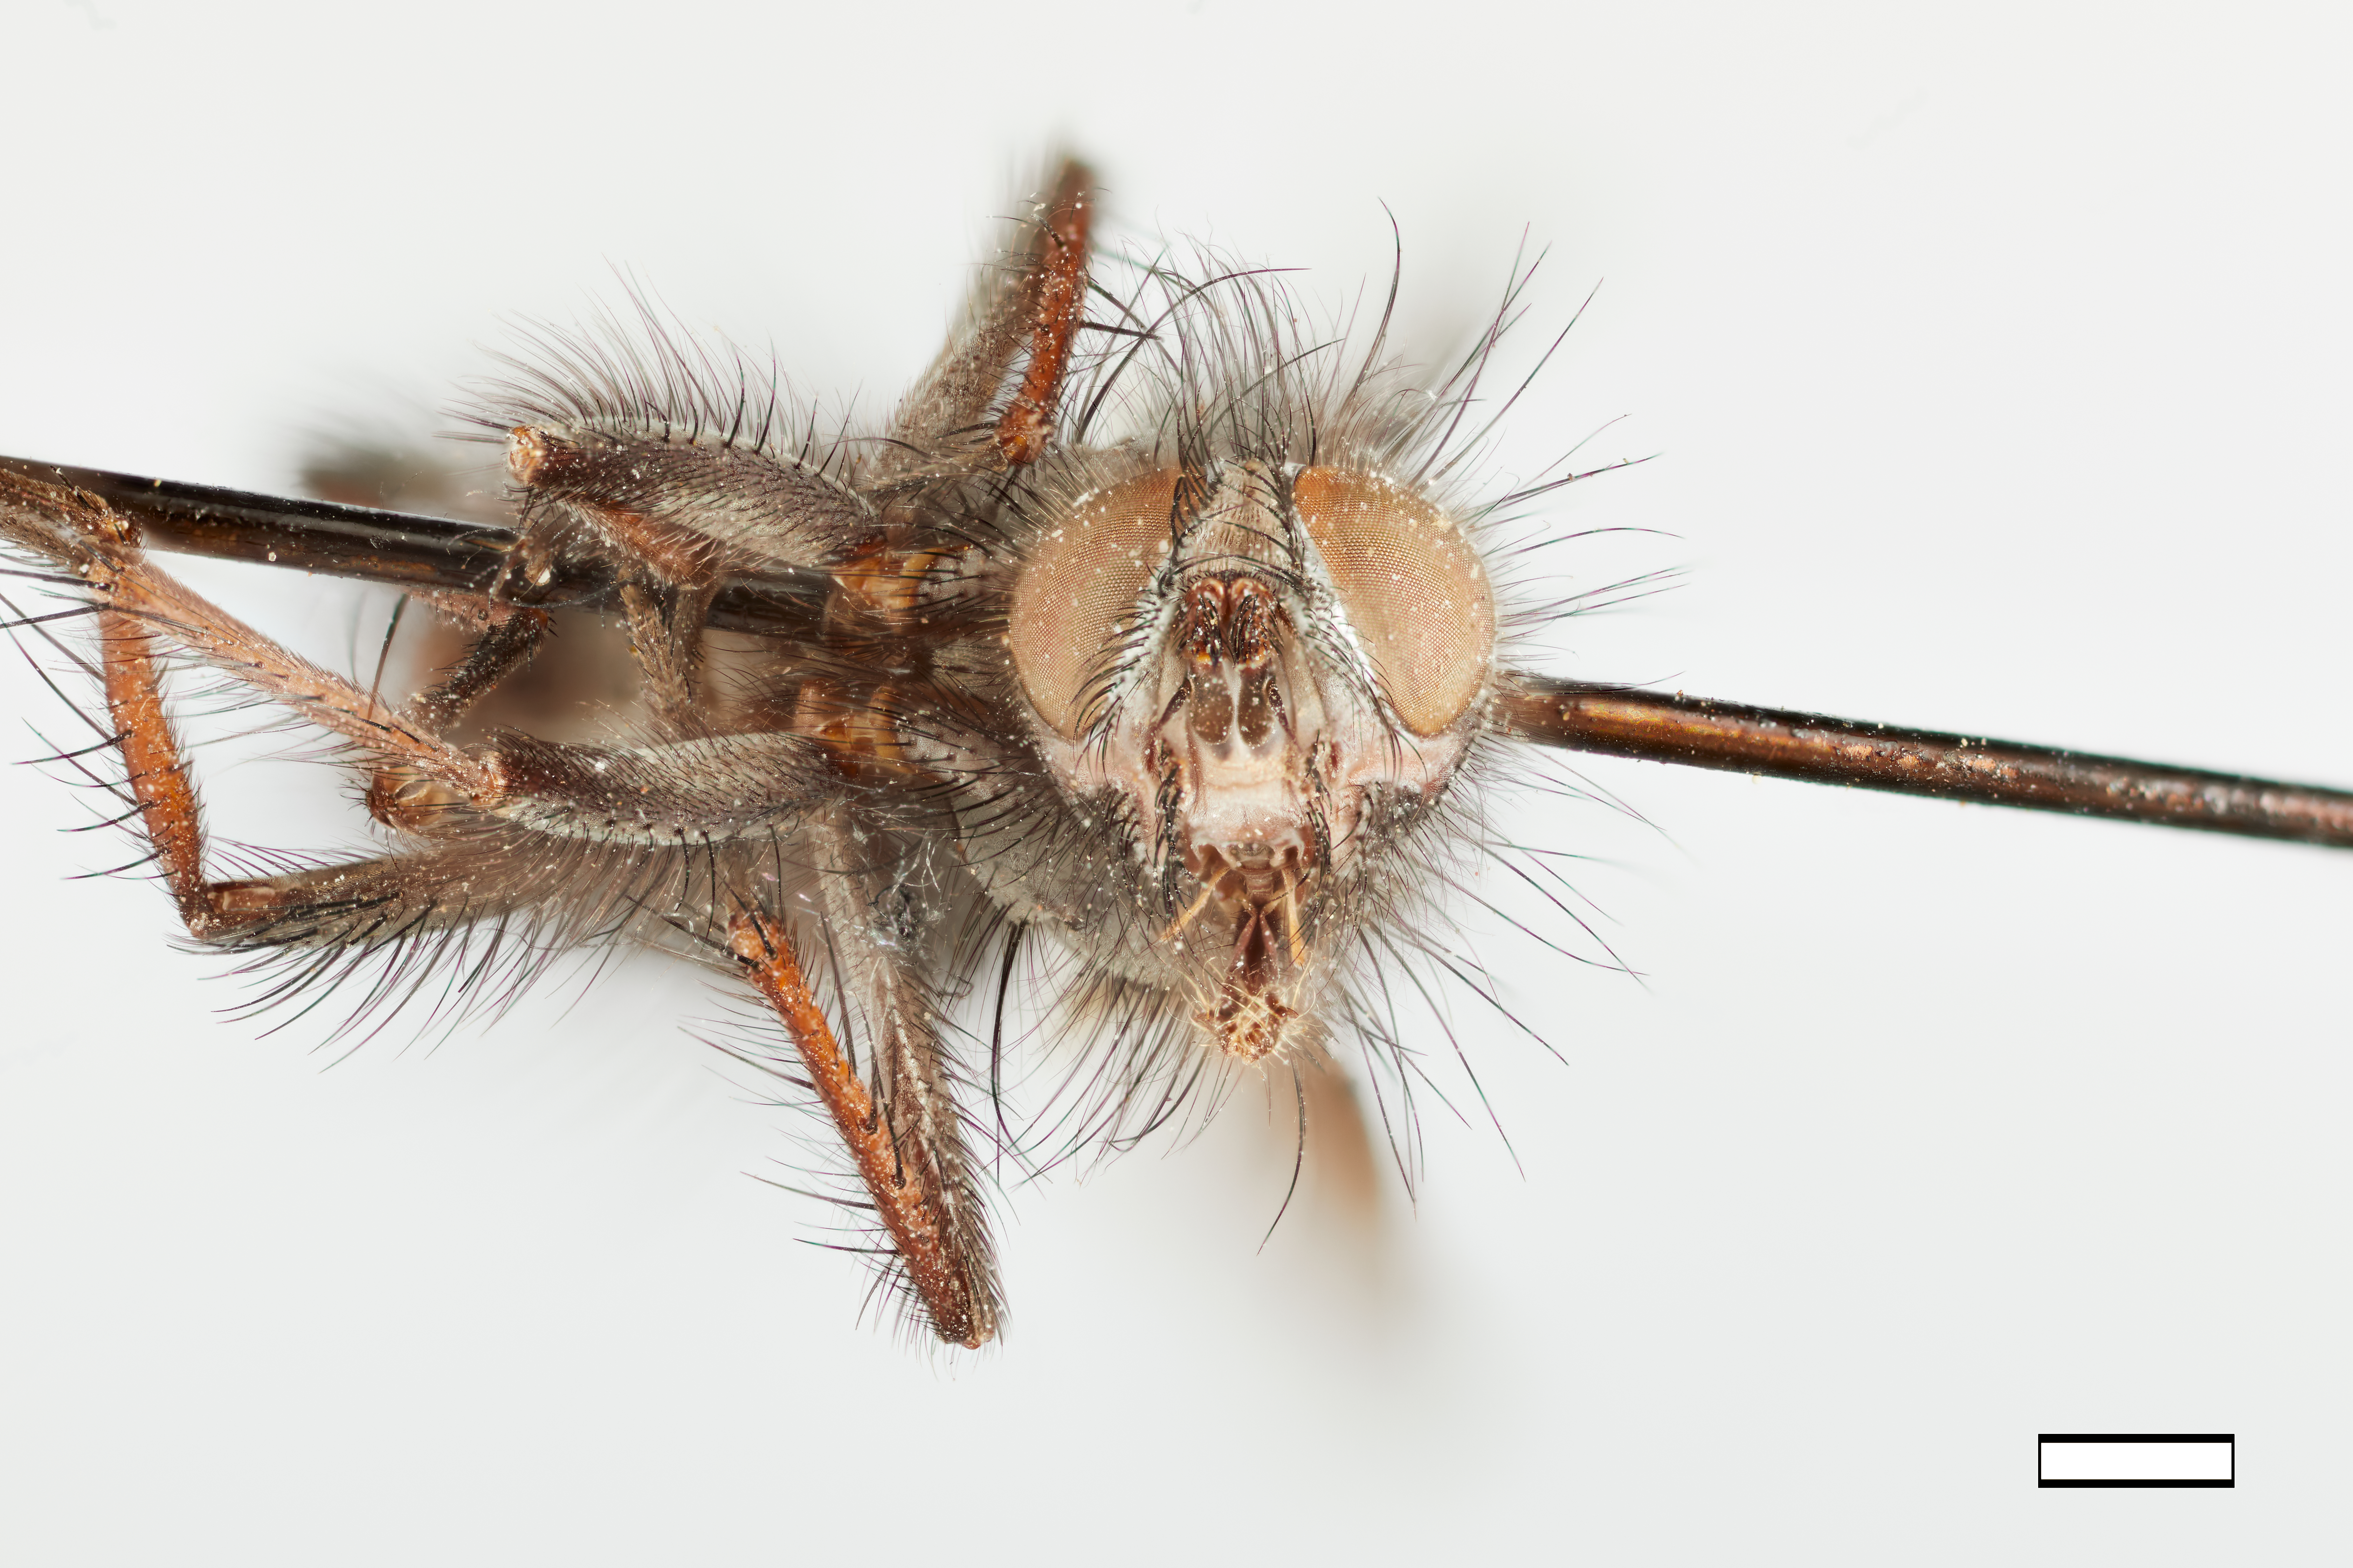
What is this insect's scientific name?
Muscopteryx tibialis
